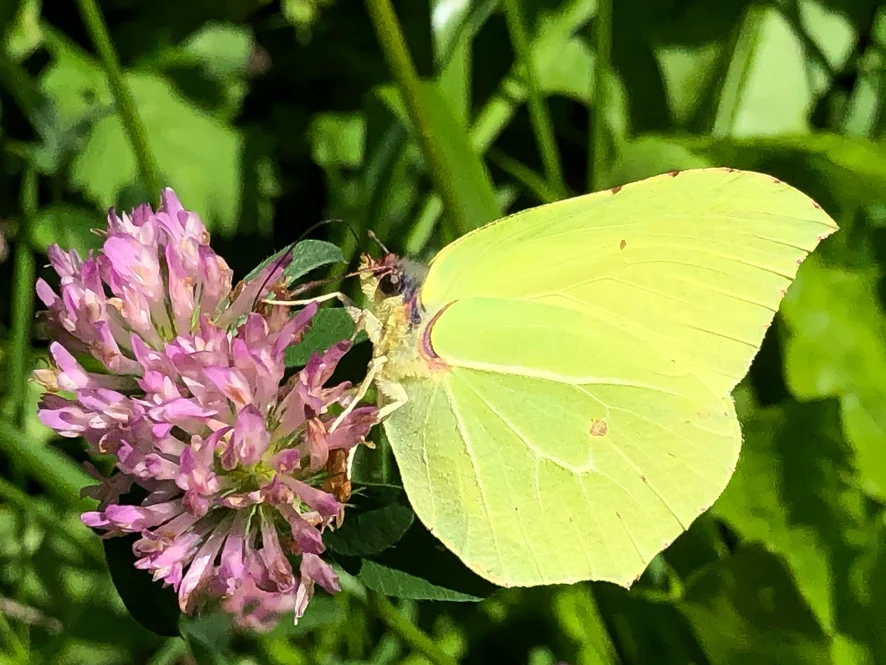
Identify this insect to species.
Gonepteryx rhamni
